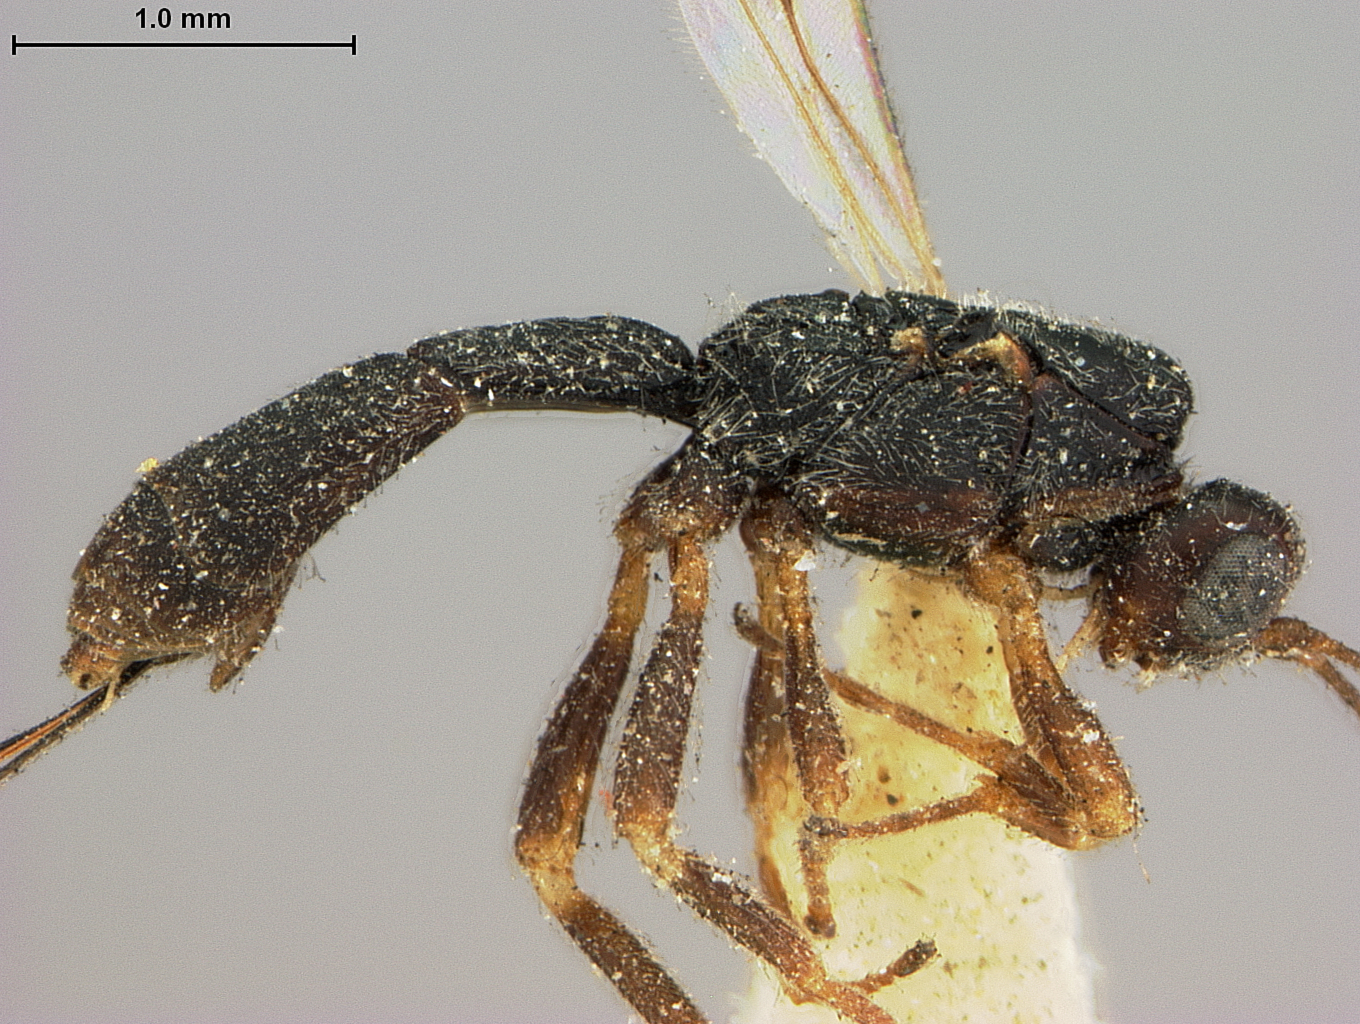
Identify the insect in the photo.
Heterospilus caryae
